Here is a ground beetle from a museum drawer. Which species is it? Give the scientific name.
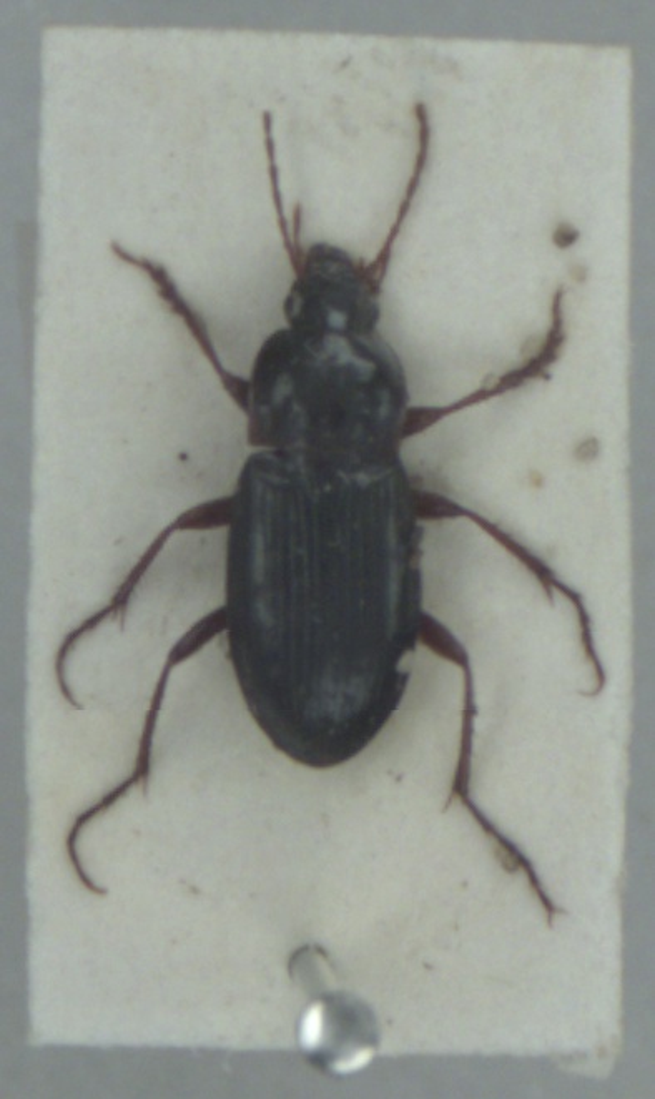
Calathus erratus
